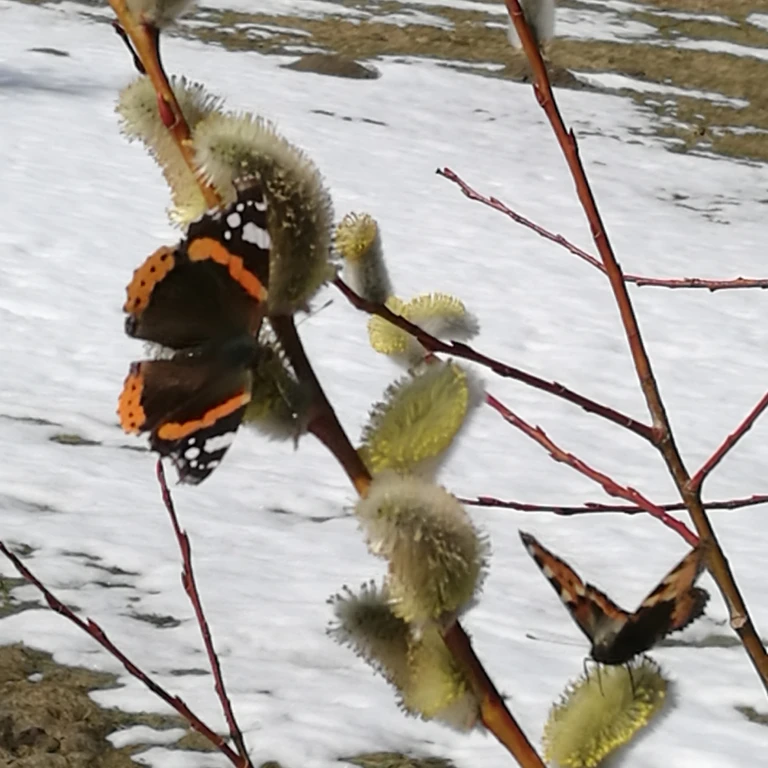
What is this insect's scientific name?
Vanessa atalanta
